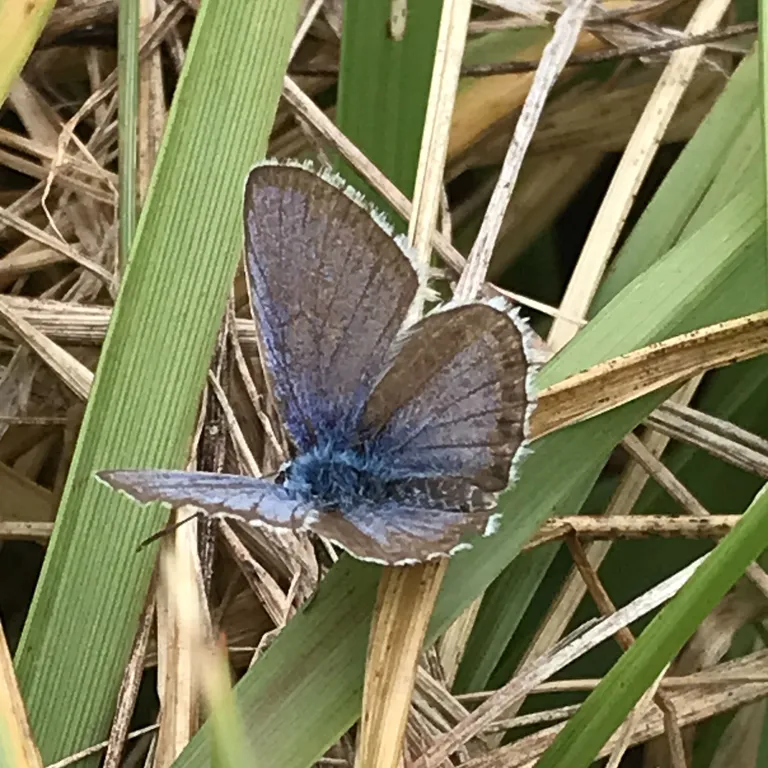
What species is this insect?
Plebejus argus
